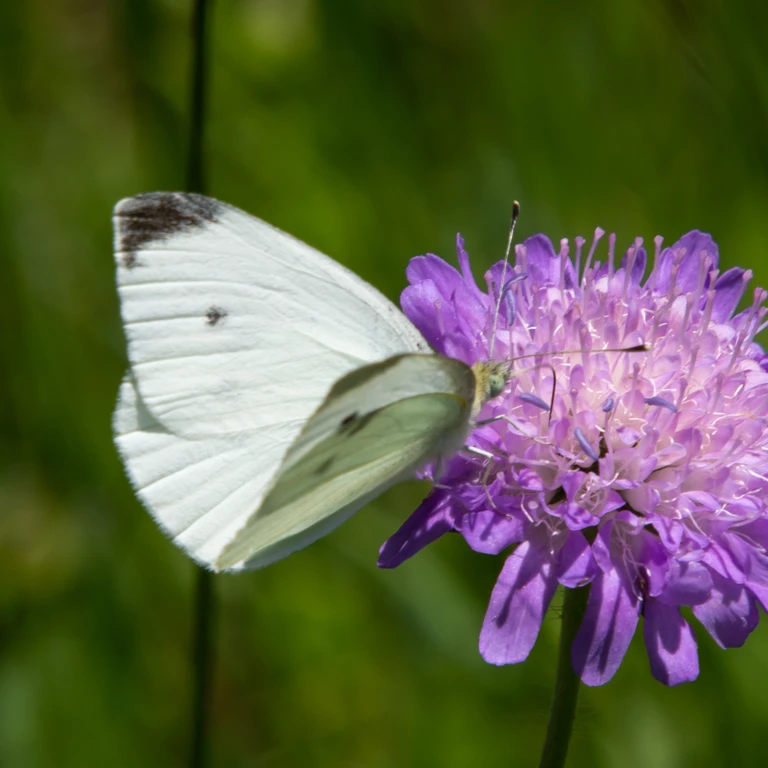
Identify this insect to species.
Pieris rapae
